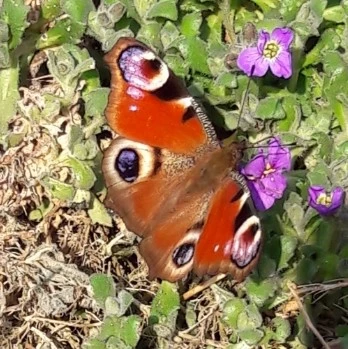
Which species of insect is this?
Aglais io
